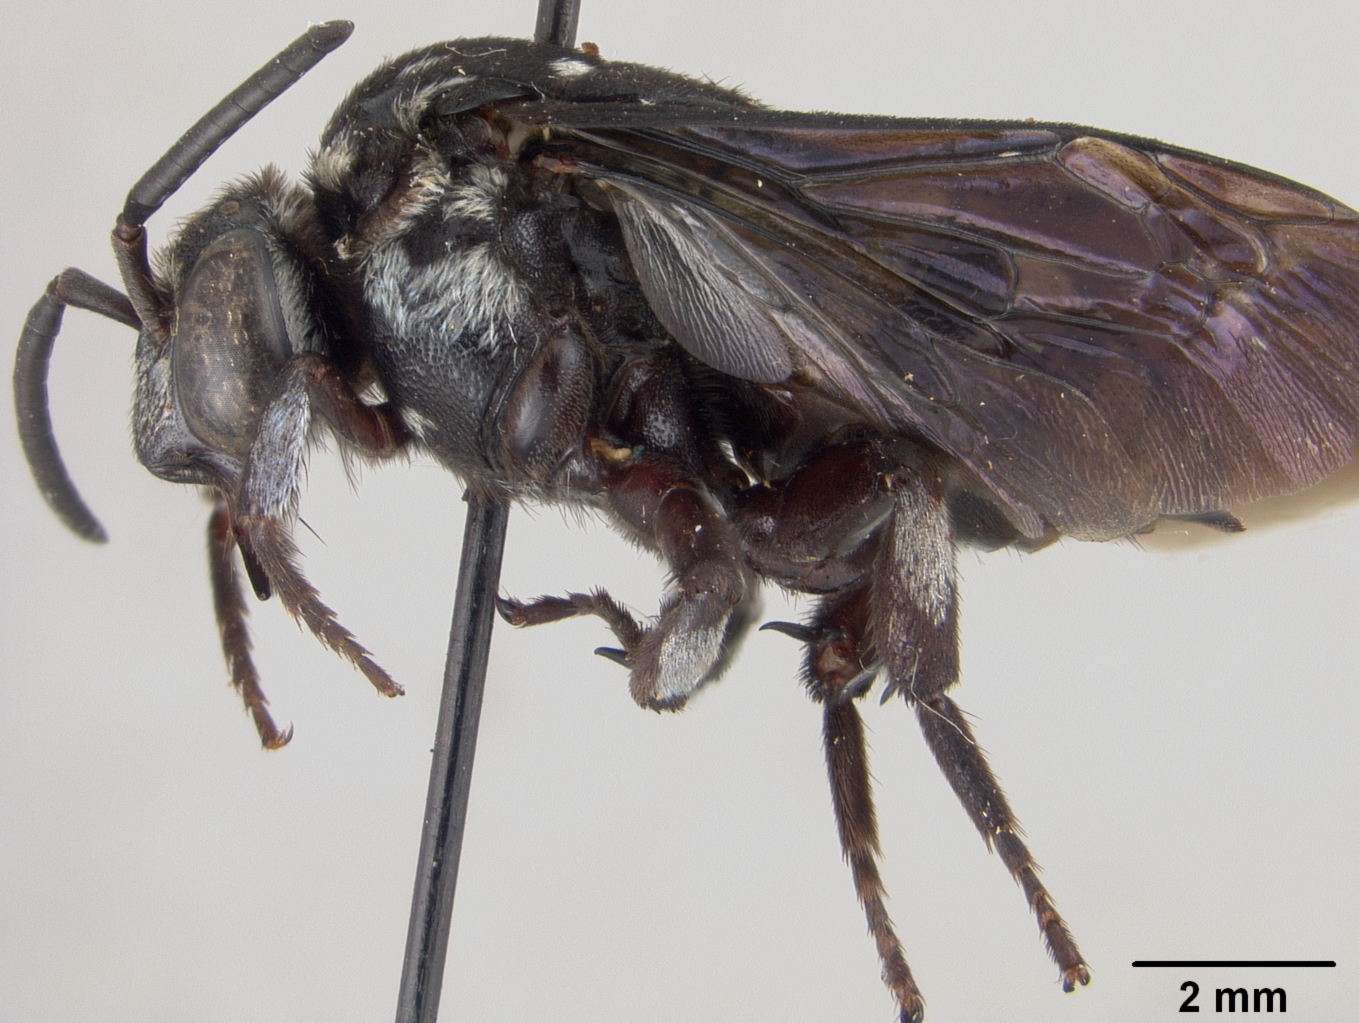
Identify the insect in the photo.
Crocisa janasivia
